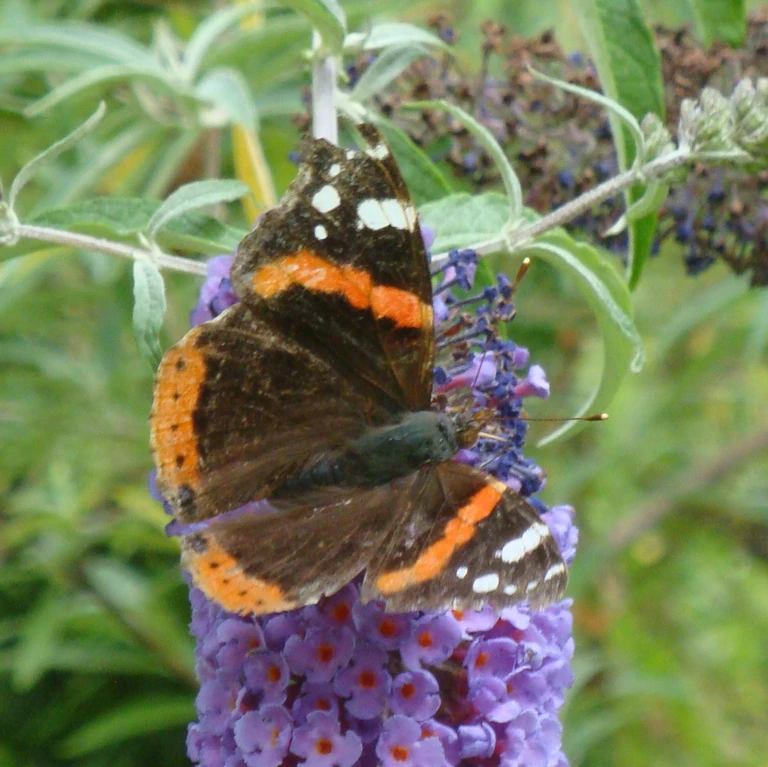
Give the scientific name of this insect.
Vanessa atalanta
